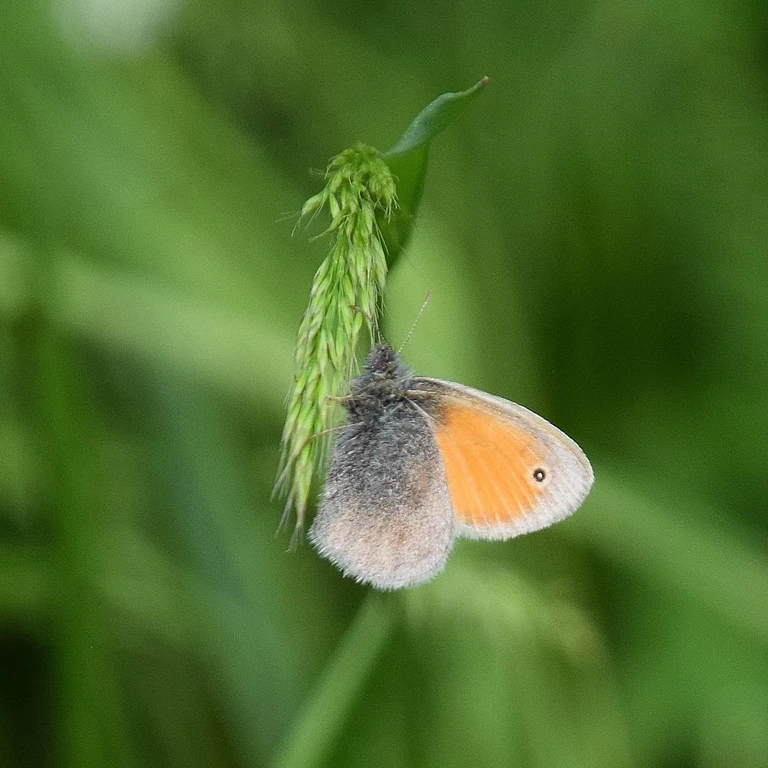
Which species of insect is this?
Coenonympha pamphilus
